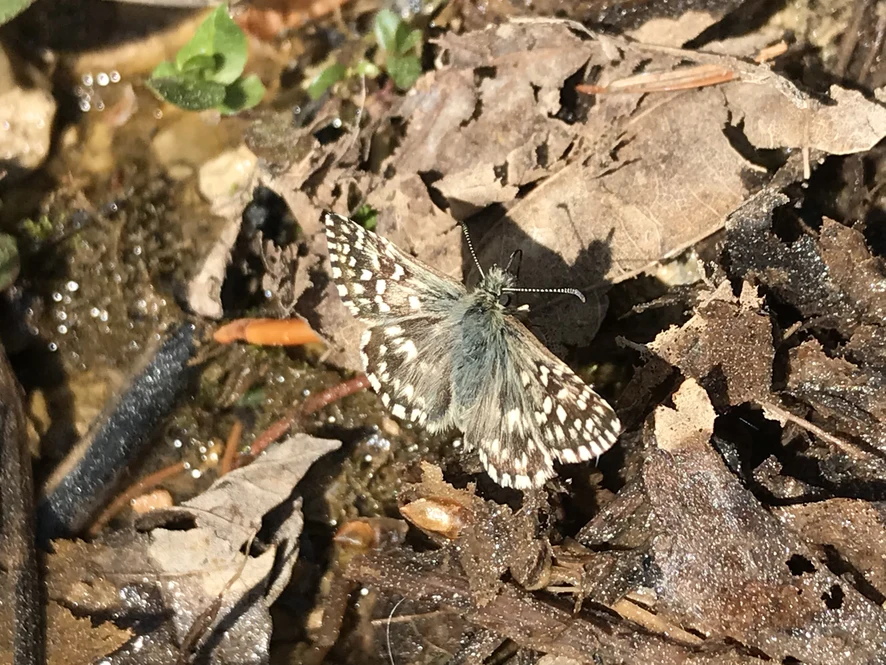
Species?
Pyrgus malvae
